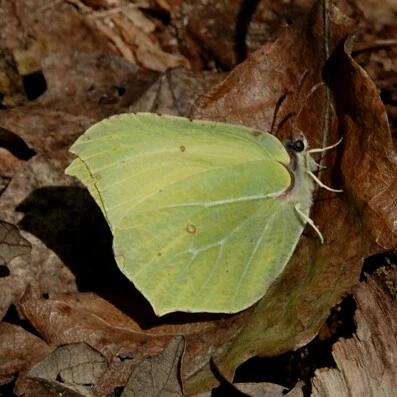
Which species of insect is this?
Gonepteryx rhamni
